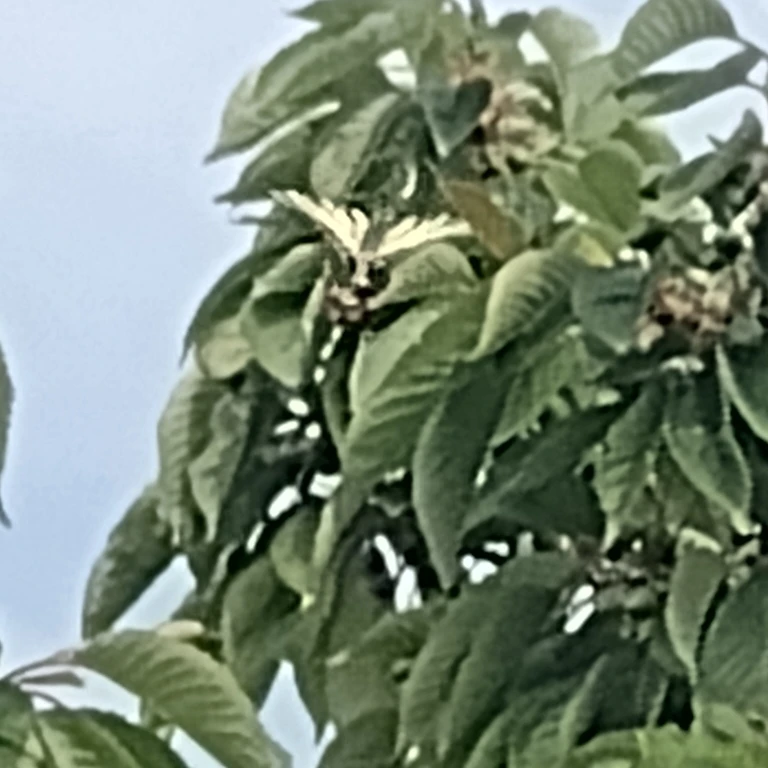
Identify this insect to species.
Iphiclides podalirius
